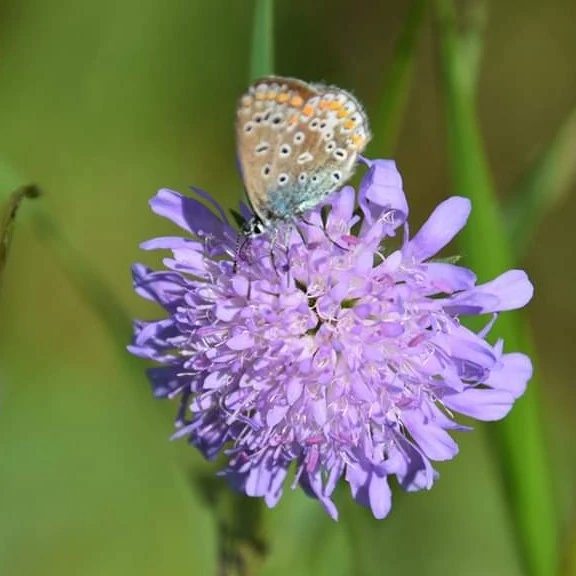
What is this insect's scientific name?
Polyommatus icarus
